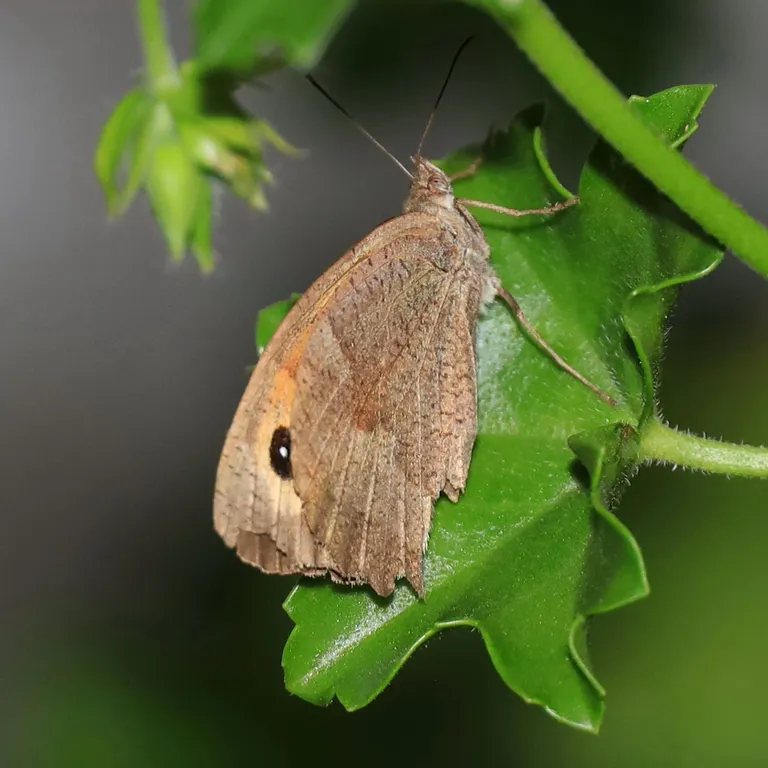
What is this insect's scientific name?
Maniola jurtina
